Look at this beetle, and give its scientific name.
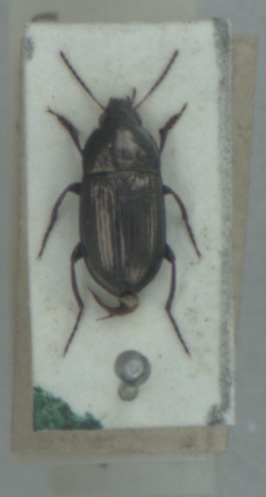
Amara aenea
